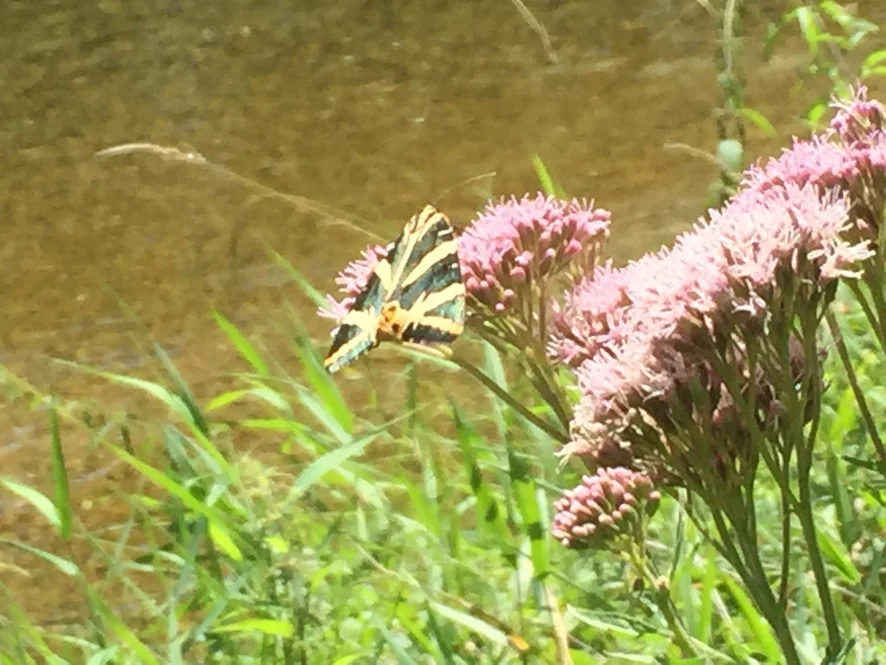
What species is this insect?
Euplagia quadripunctaria
